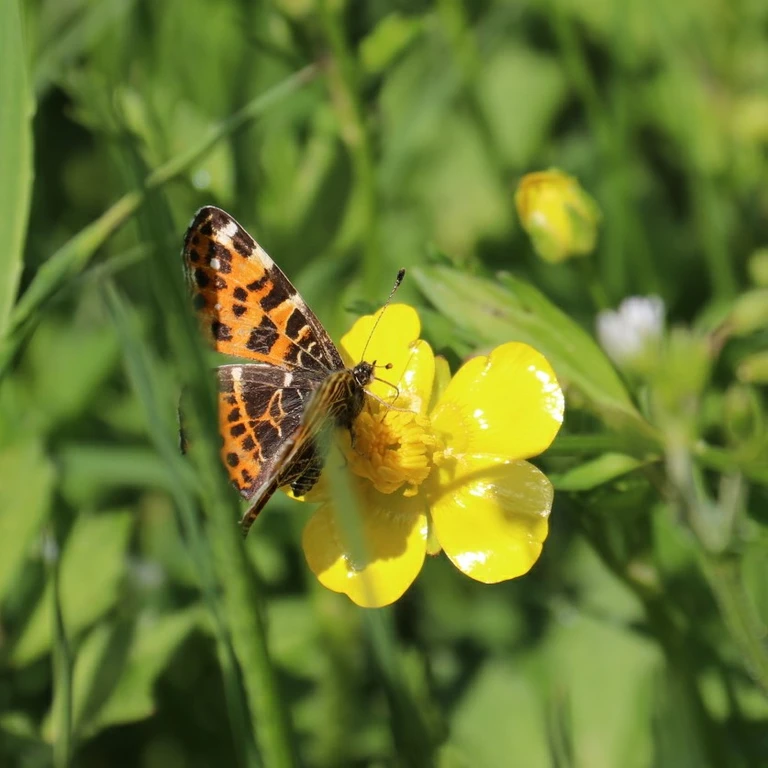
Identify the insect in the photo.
Araschnia levana
